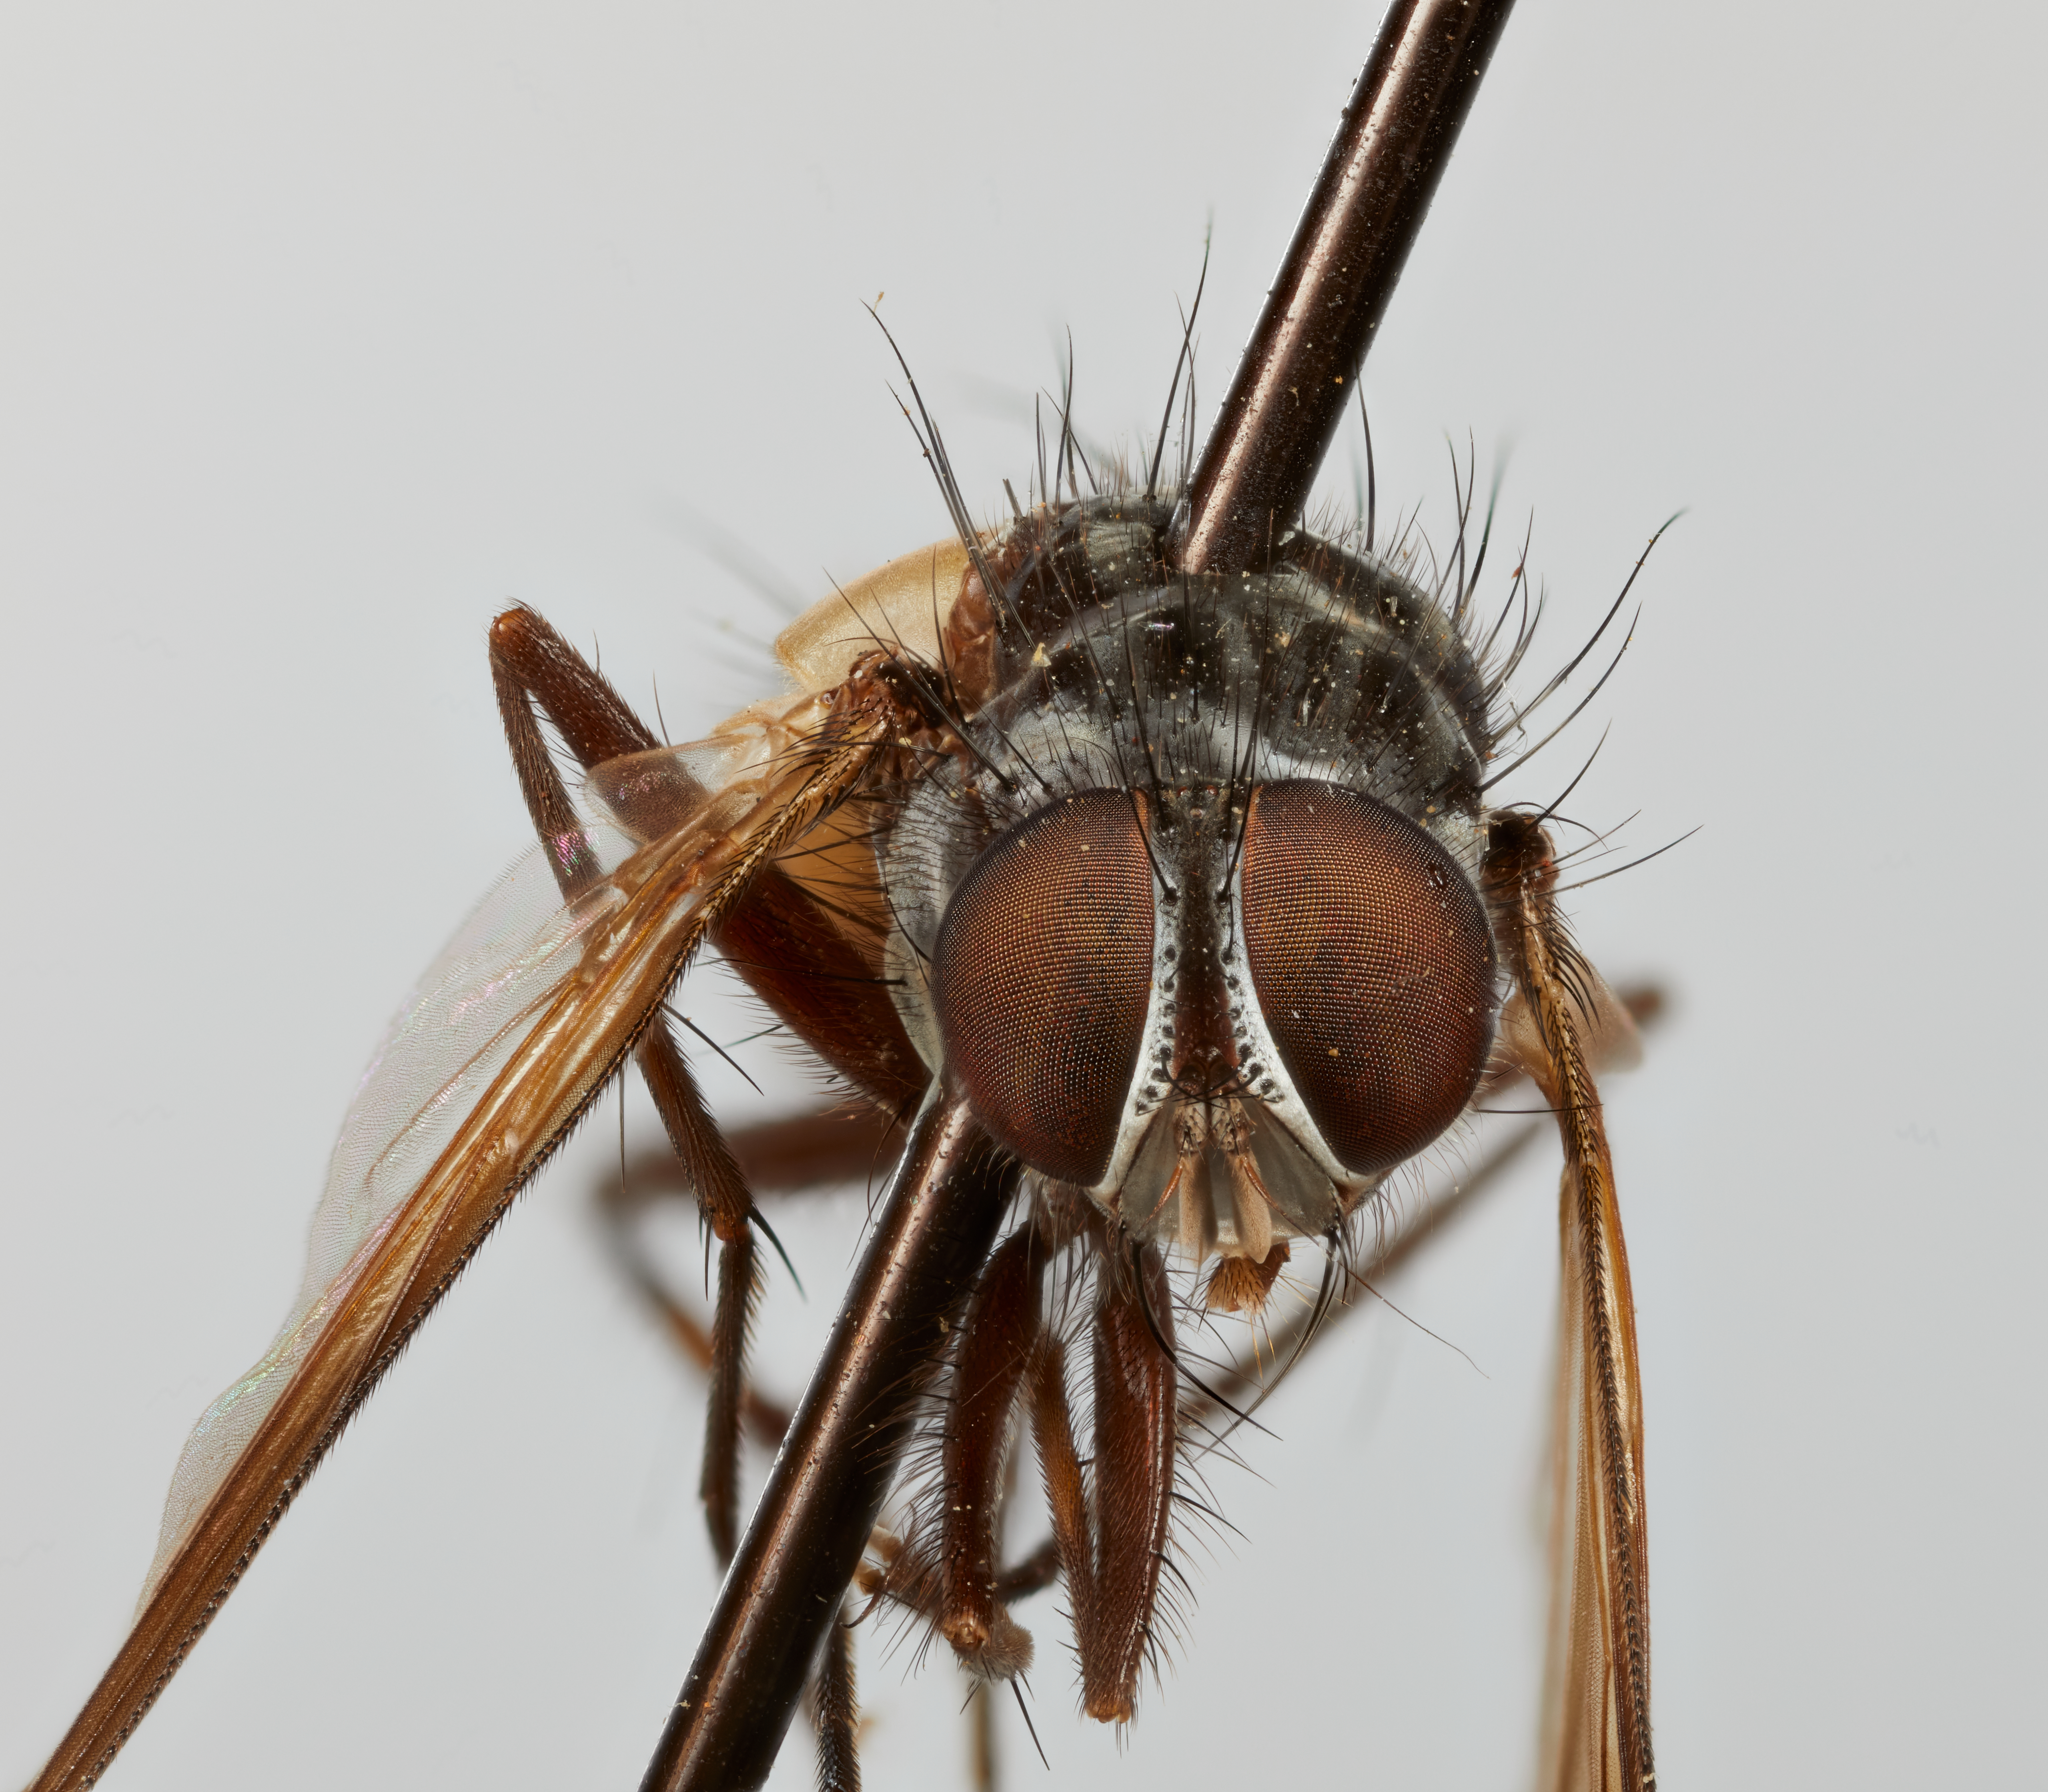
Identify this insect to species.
Erythromelana jaena
